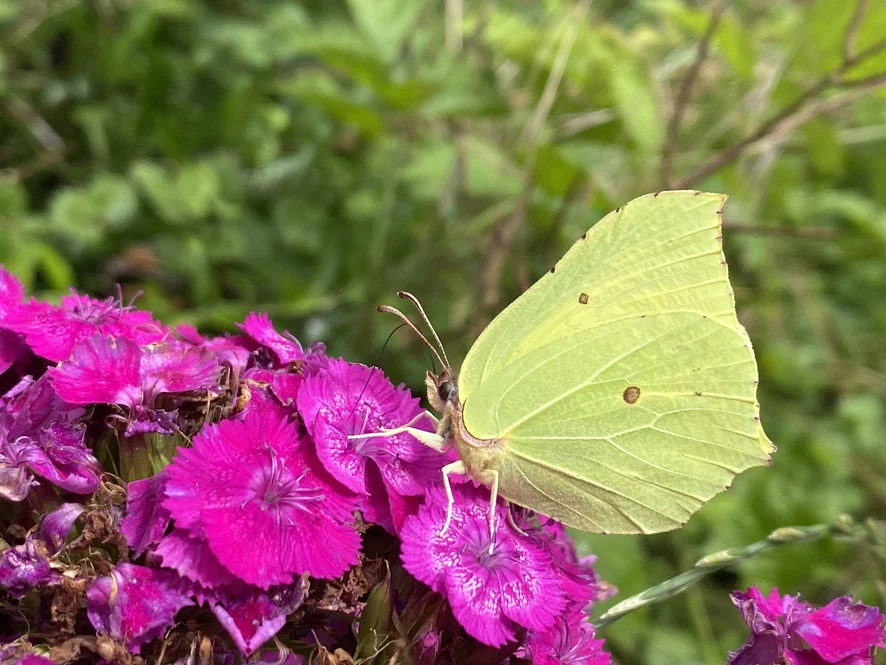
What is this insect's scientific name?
Gonepteryx rhamni
